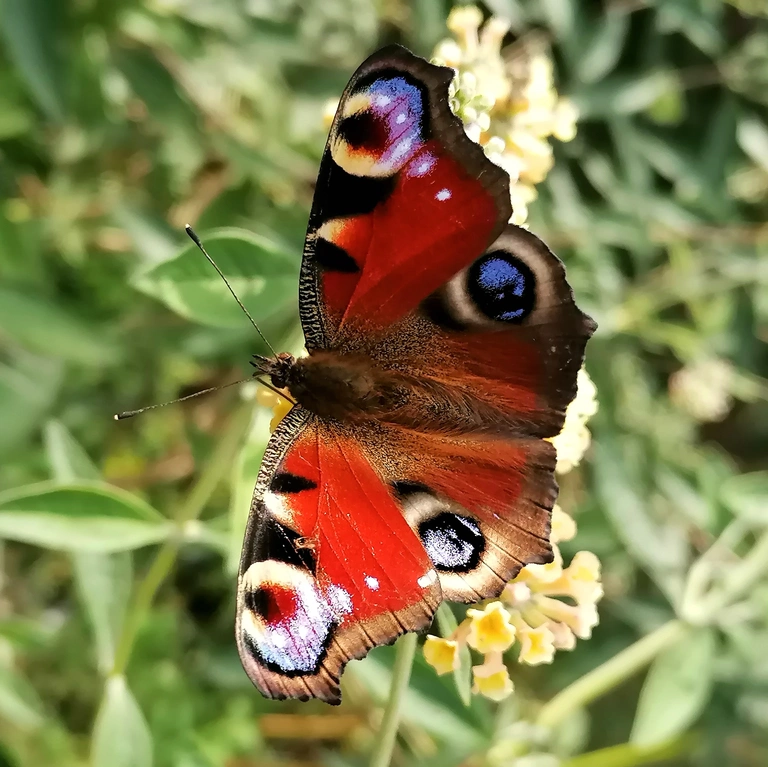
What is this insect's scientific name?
Aglais io
